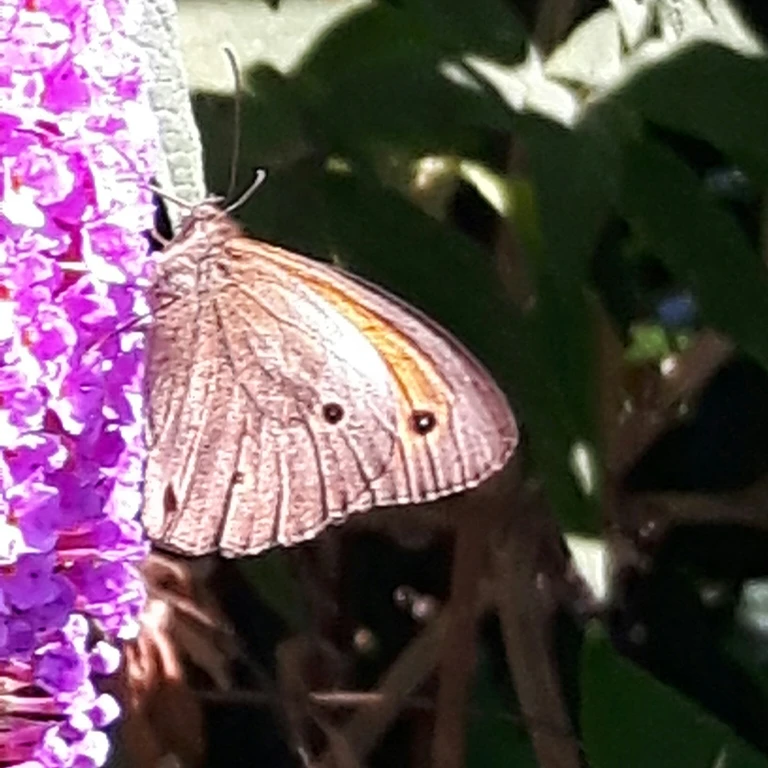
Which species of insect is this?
Maniola jurtina
